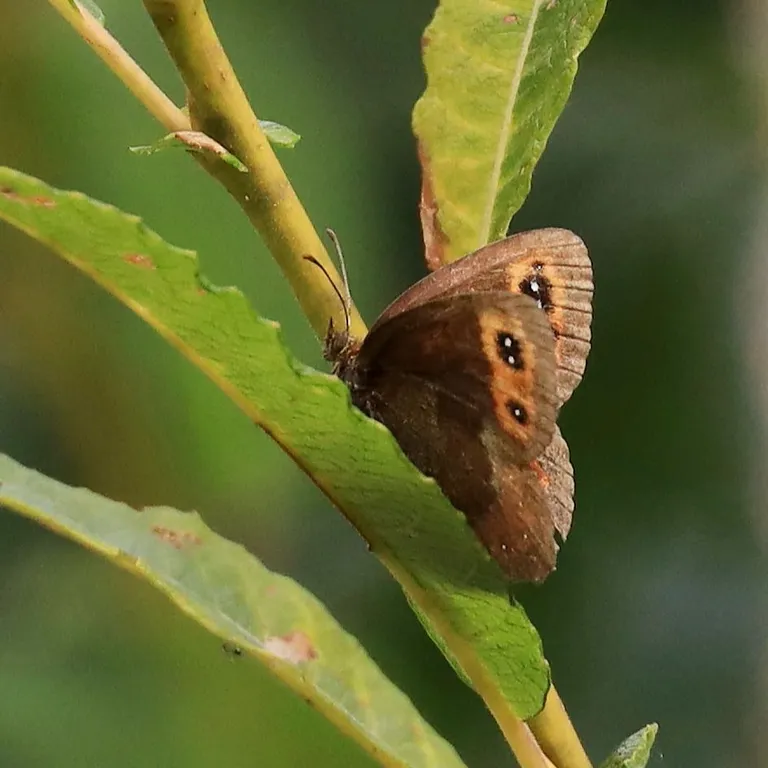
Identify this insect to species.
Erebia aethiops
